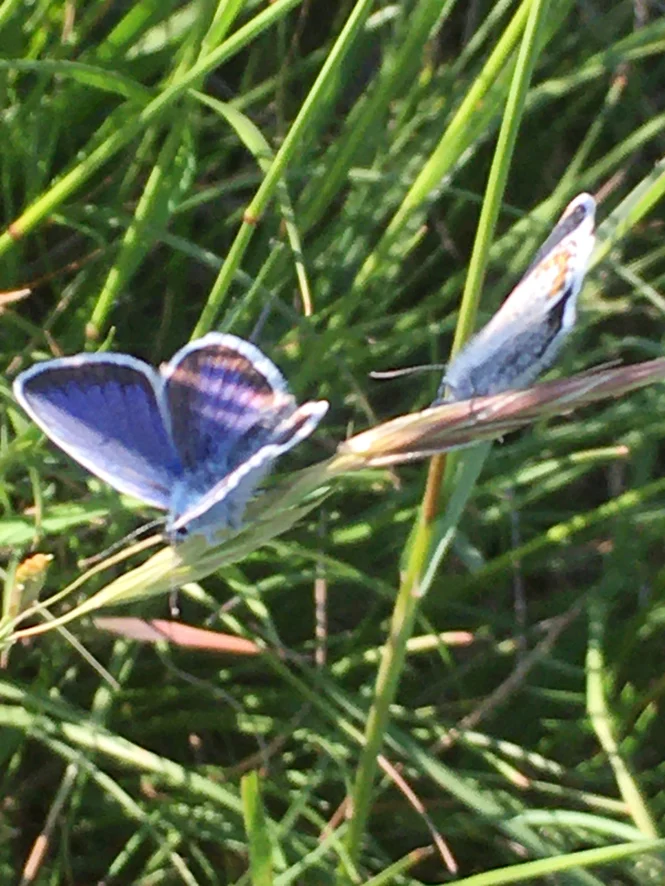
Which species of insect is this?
Plebejus argus
